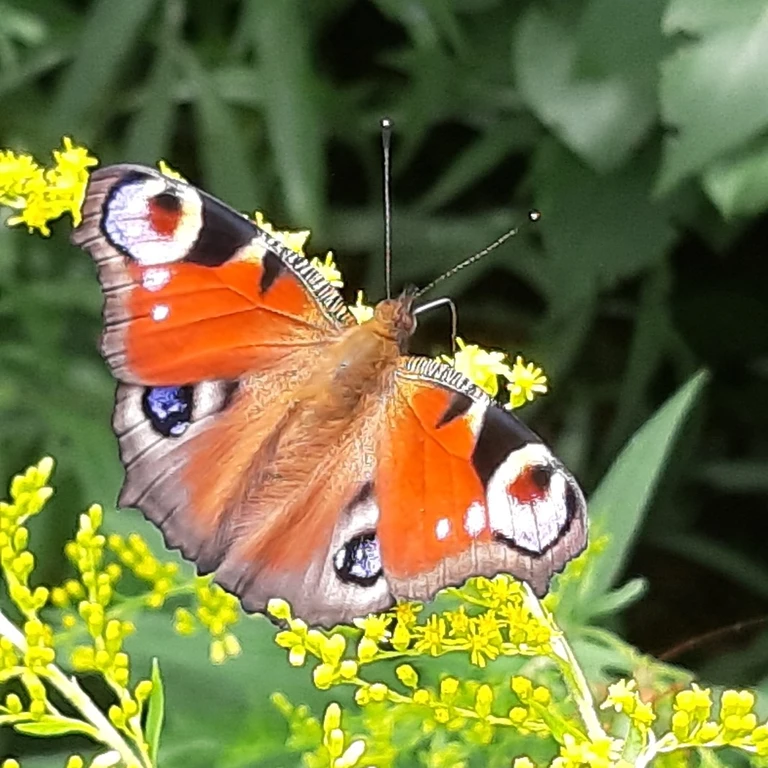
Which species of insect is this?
Aglais io
